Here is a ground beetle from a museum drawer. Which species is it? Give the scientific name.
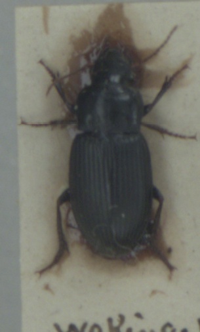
Harpalus rufipalpis
